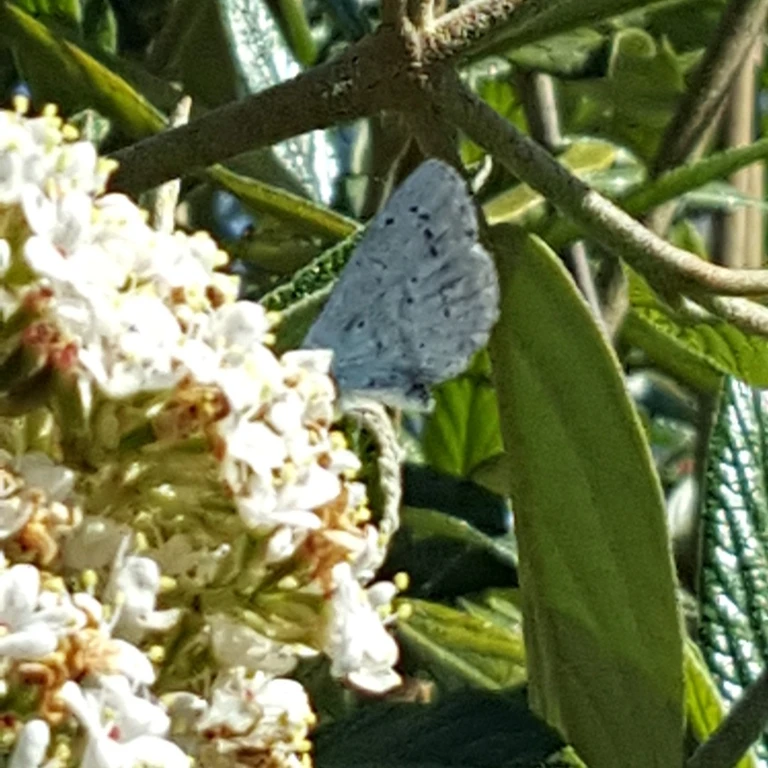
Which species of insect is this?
Celastrina argiolus
